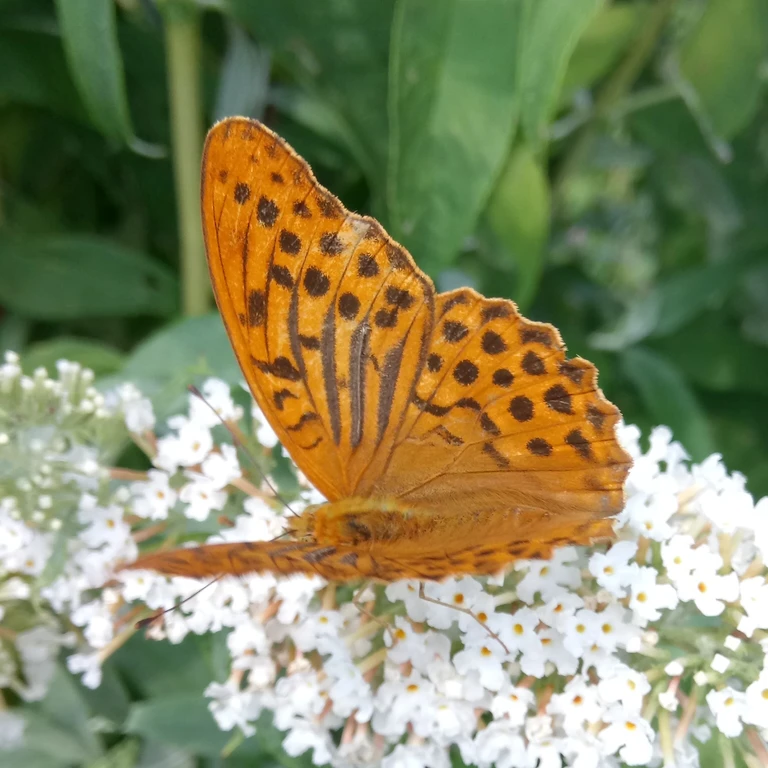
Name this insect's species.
Argynnis paphia
